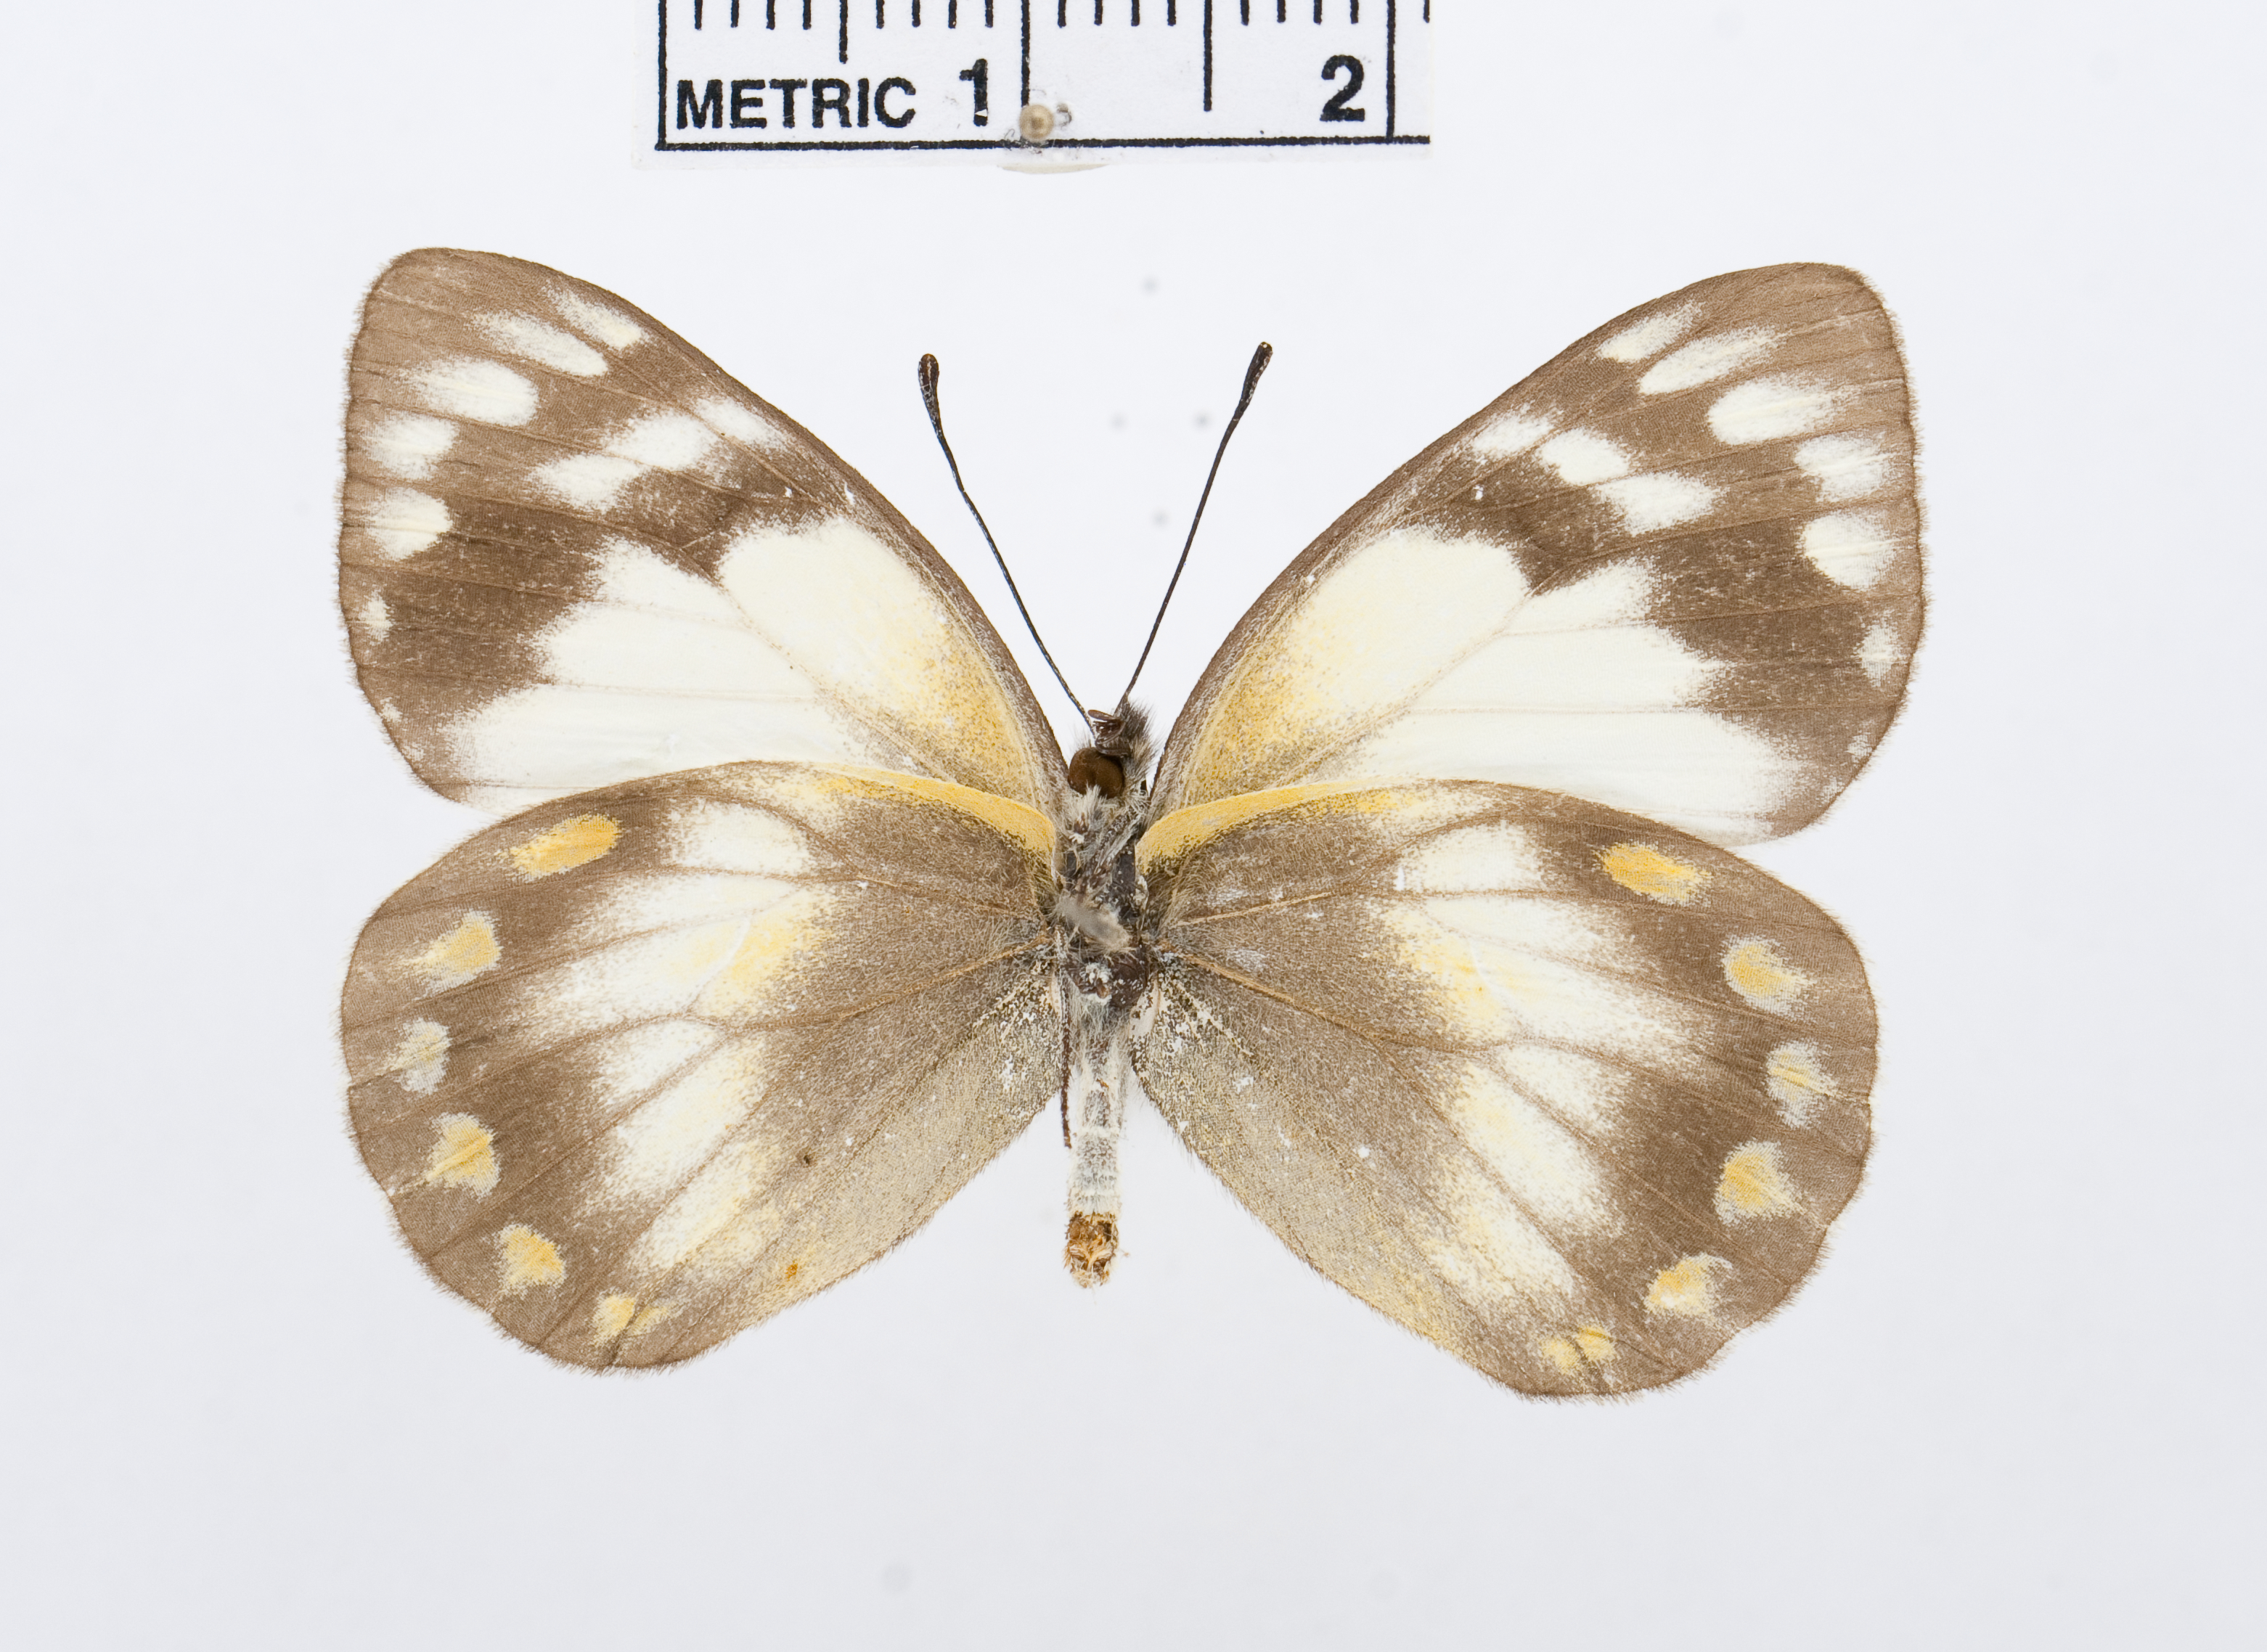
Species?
Delias fruhstorferi
